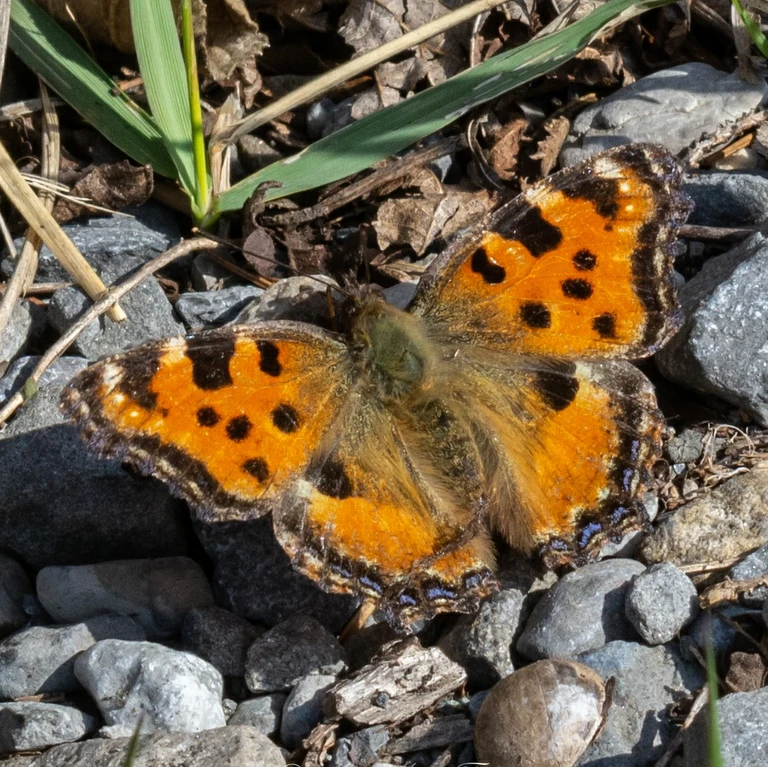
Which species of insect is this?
Nymphalis polychloros
